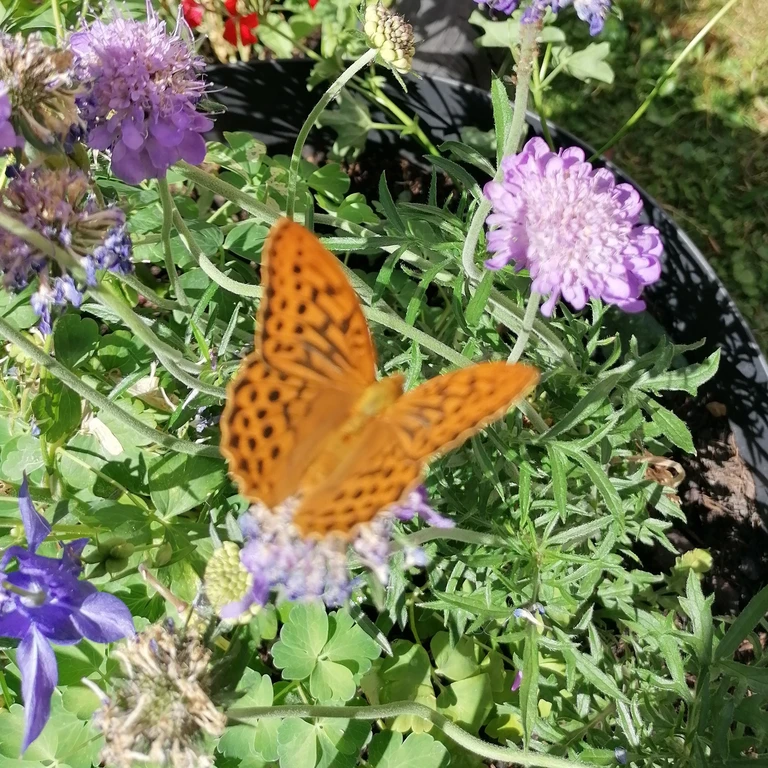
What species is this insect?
Argynnis paphia
